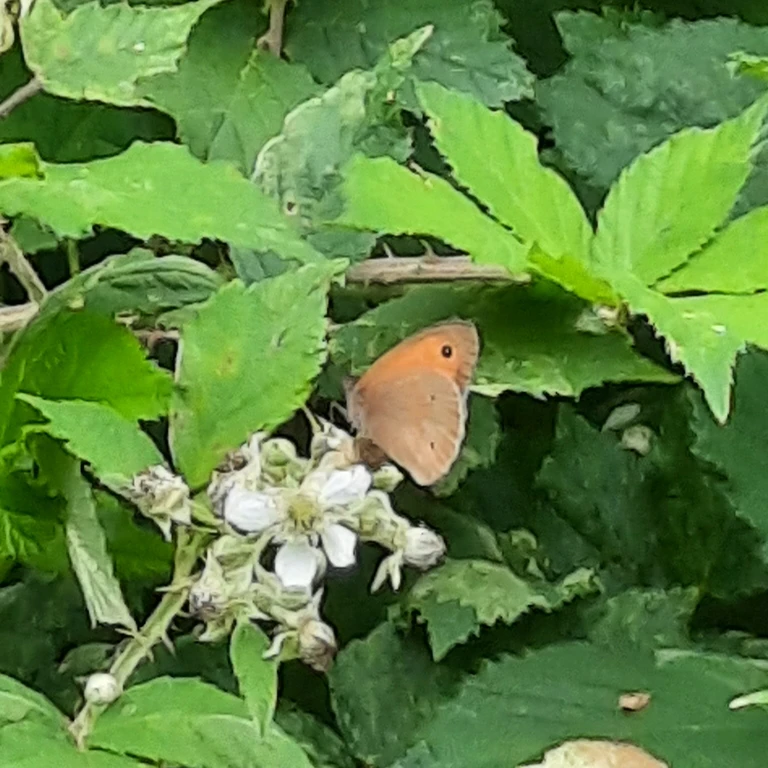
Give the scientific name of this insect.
Maniola jurtina
